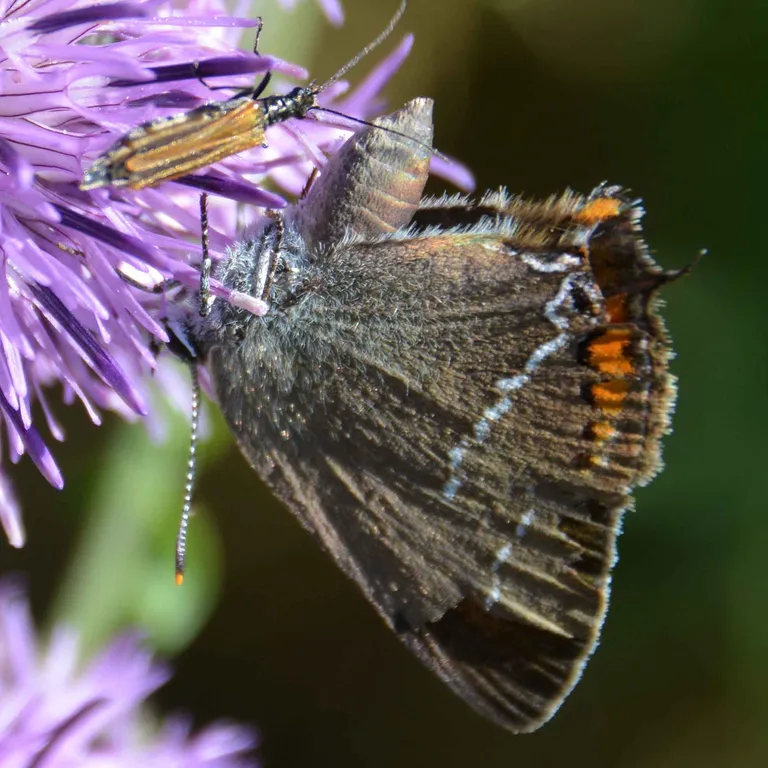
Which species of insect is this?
Satyrium spini (also Tuttiola spini)
